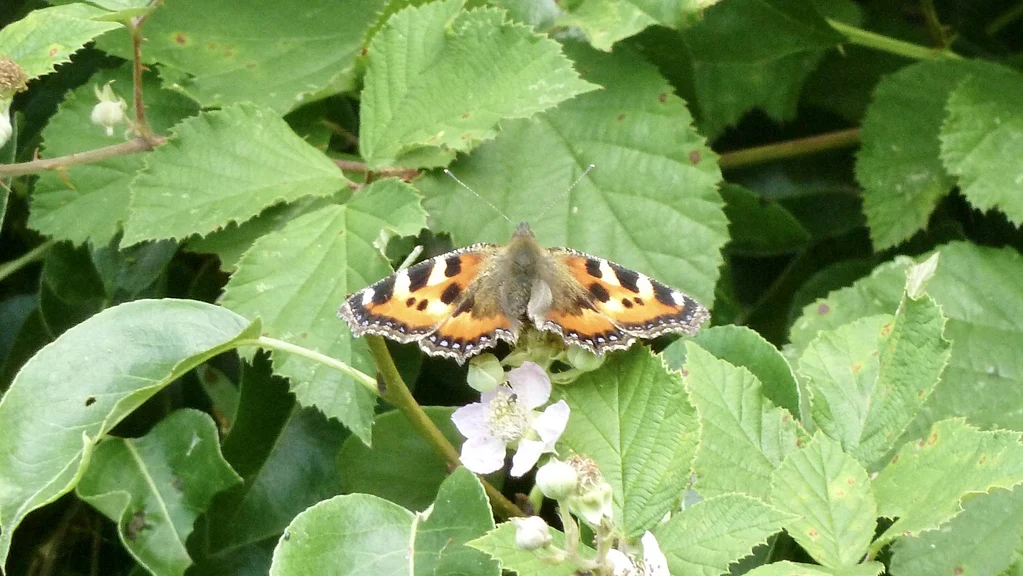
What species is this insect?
Aglais urticae
